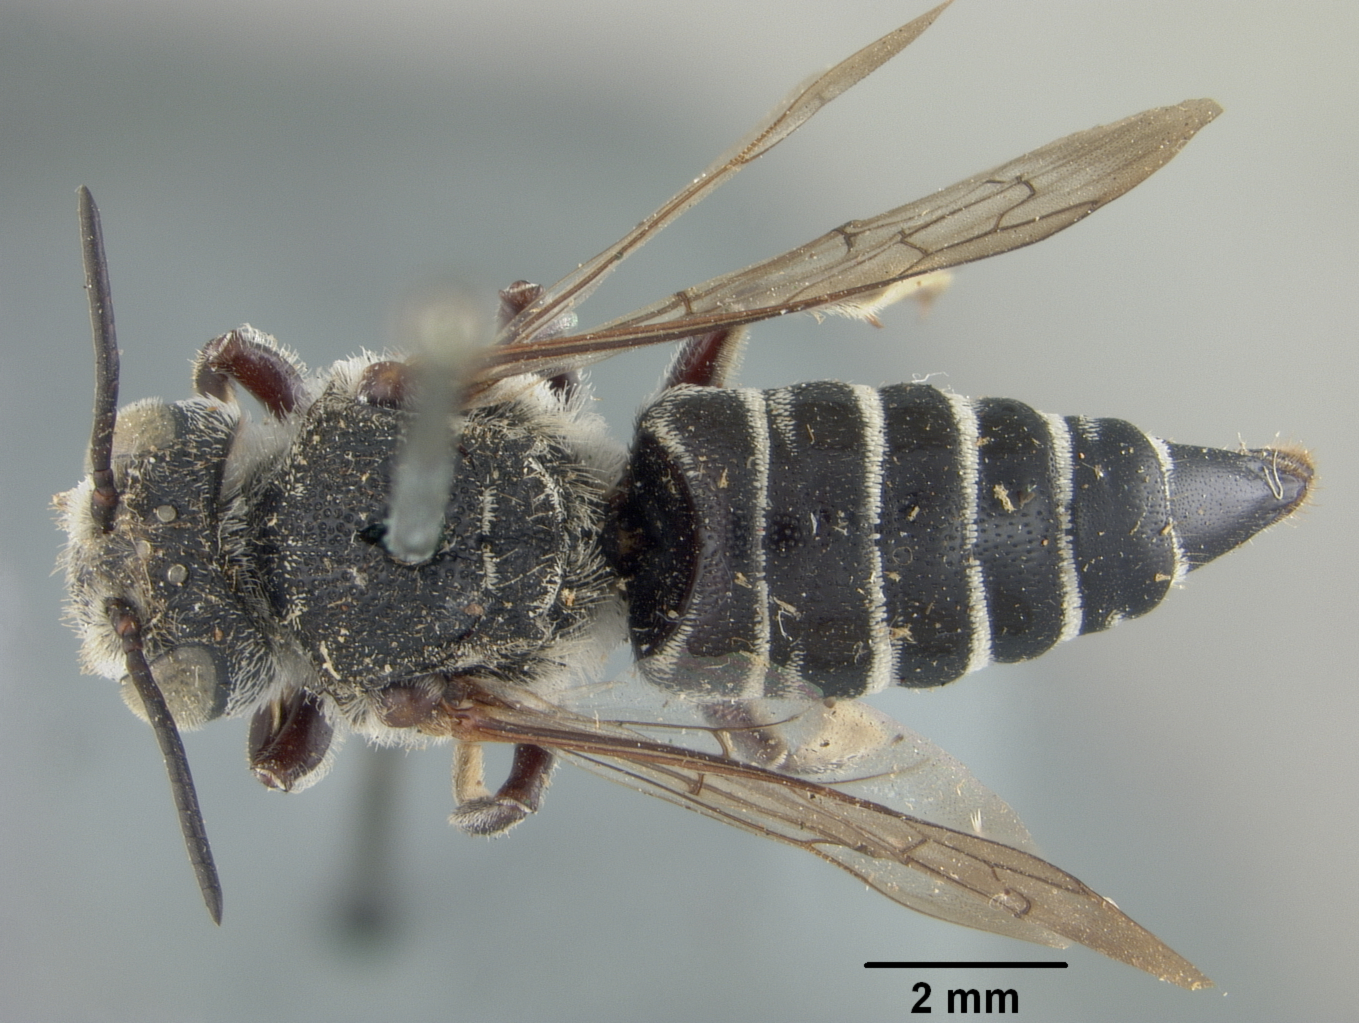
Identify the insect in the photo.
Coelioxys cockerelli
